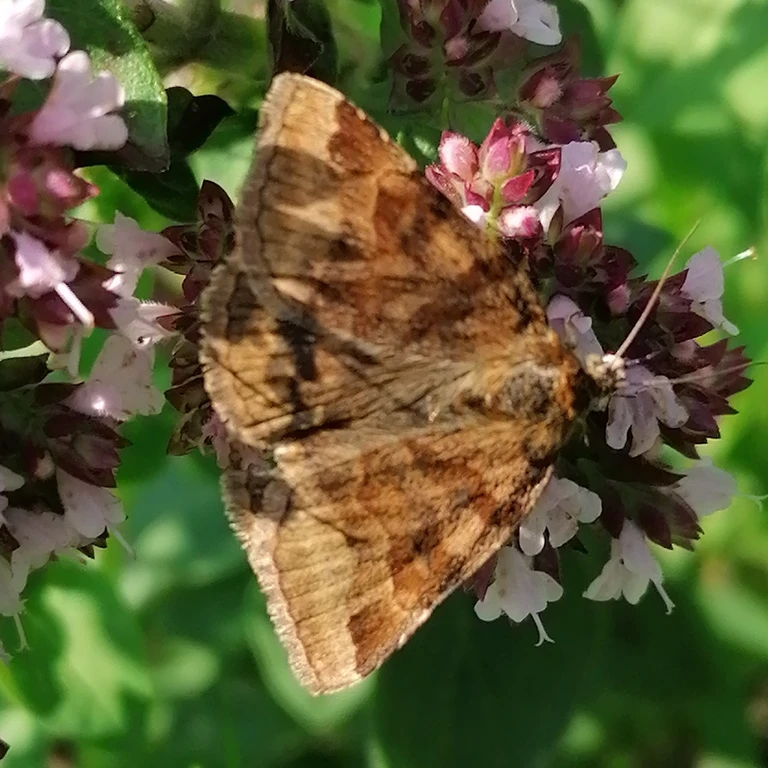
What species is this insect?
Euclidia glyphica
